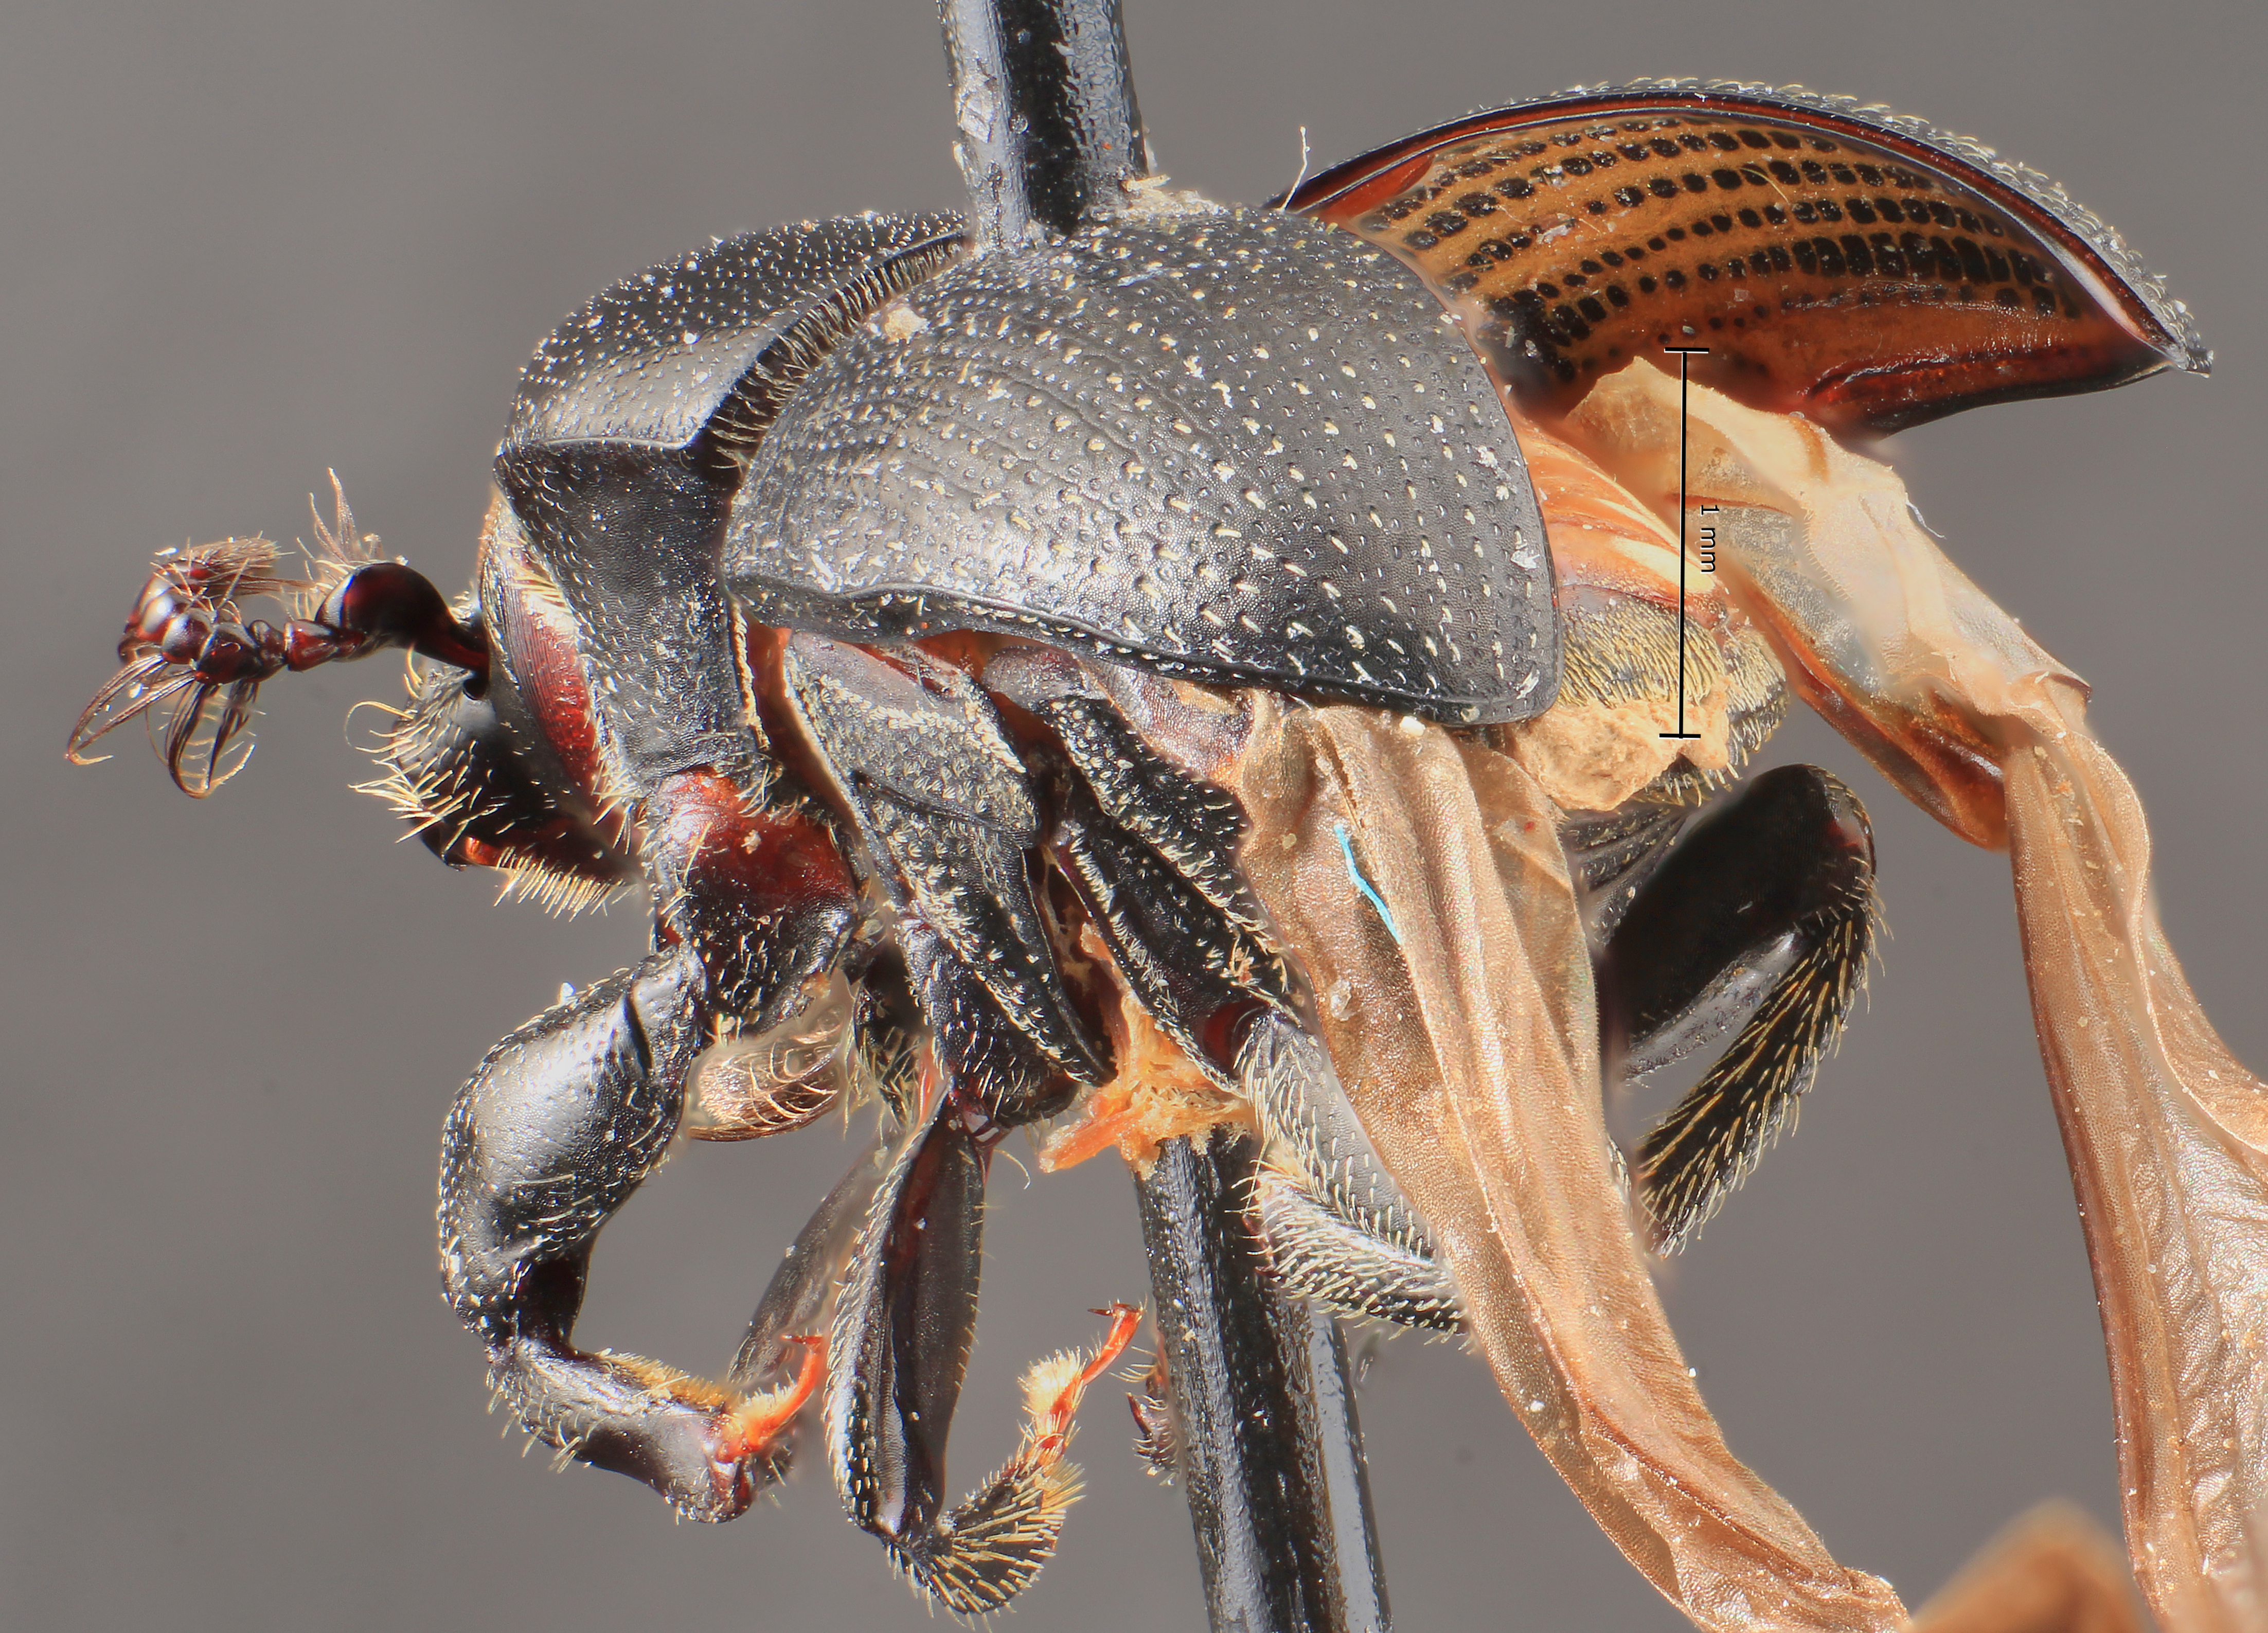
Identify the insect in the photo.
Camptocerus petrovi
